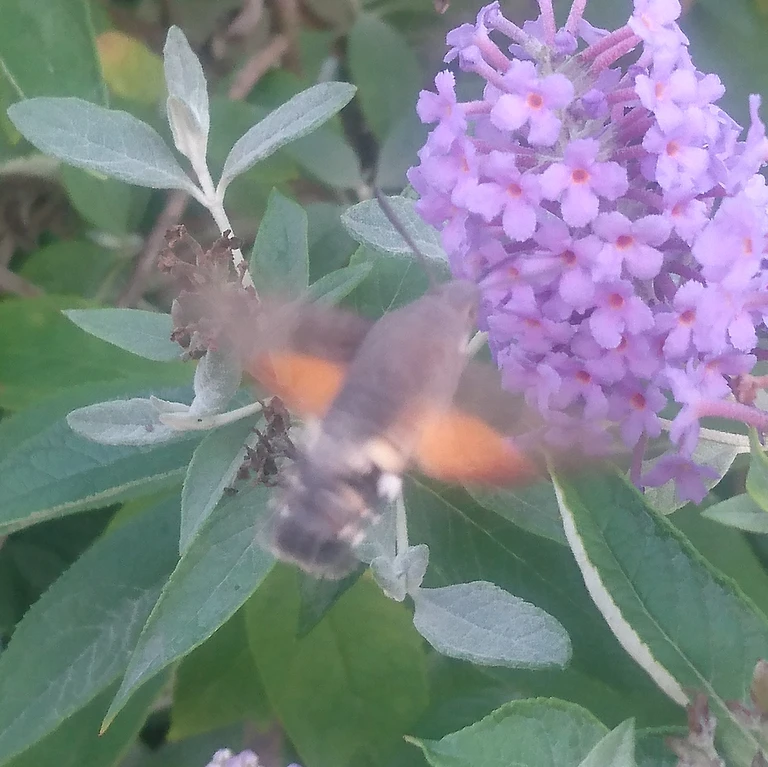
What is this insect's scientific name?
Macroglossum stellatarum
